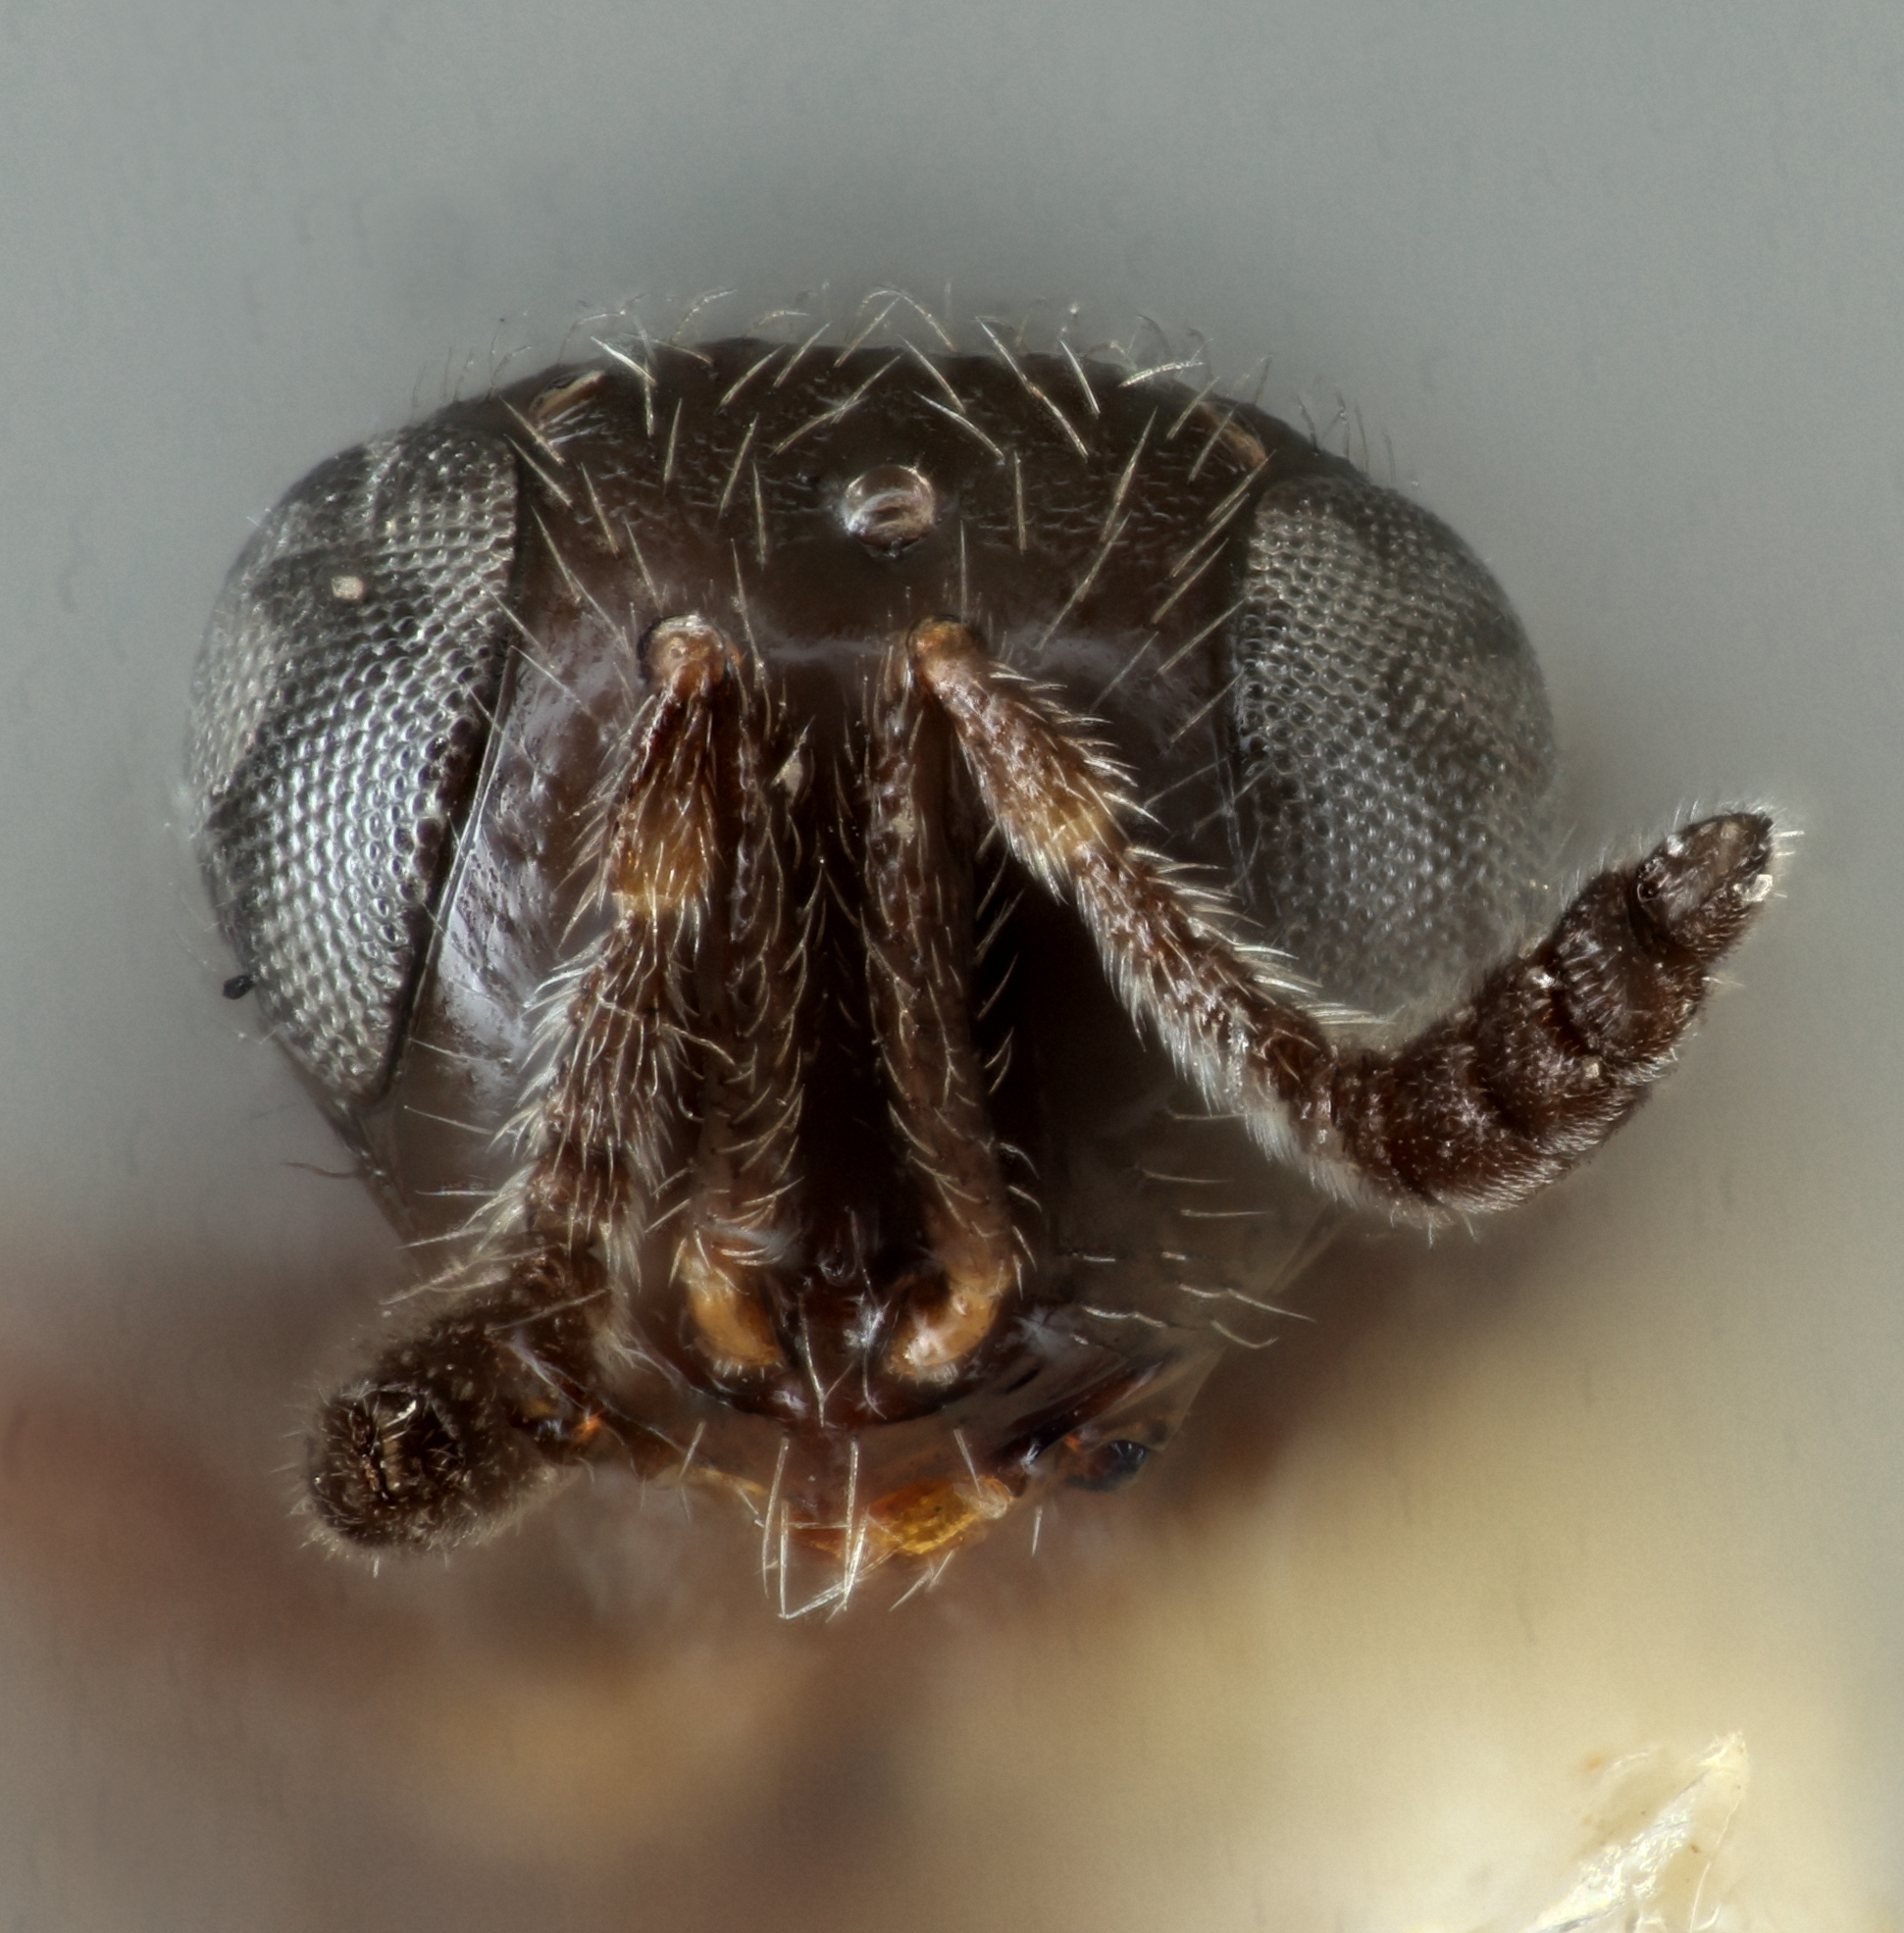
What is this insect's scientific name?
Telenomus sulculus
